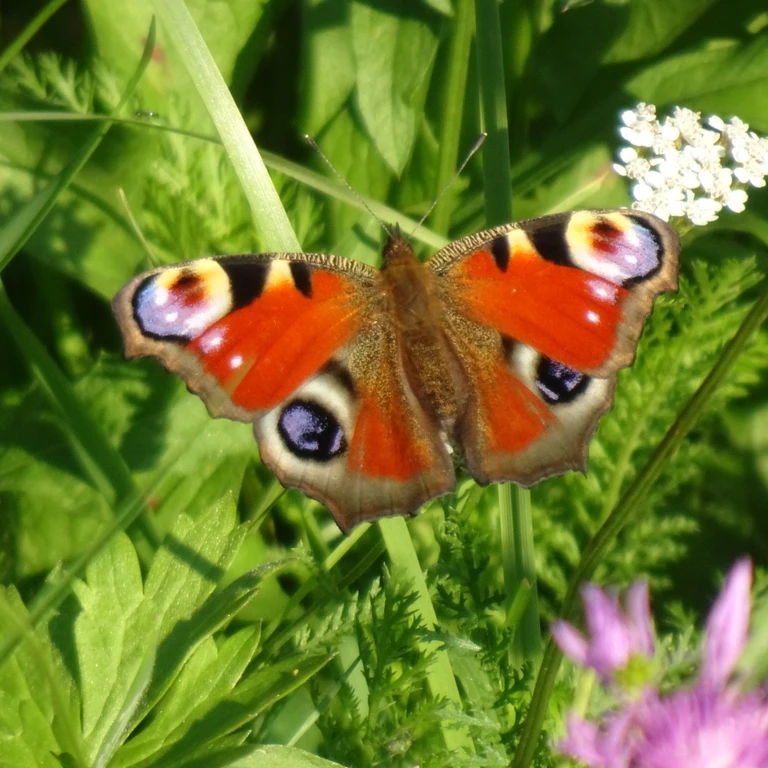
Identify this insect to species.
Aglais io
